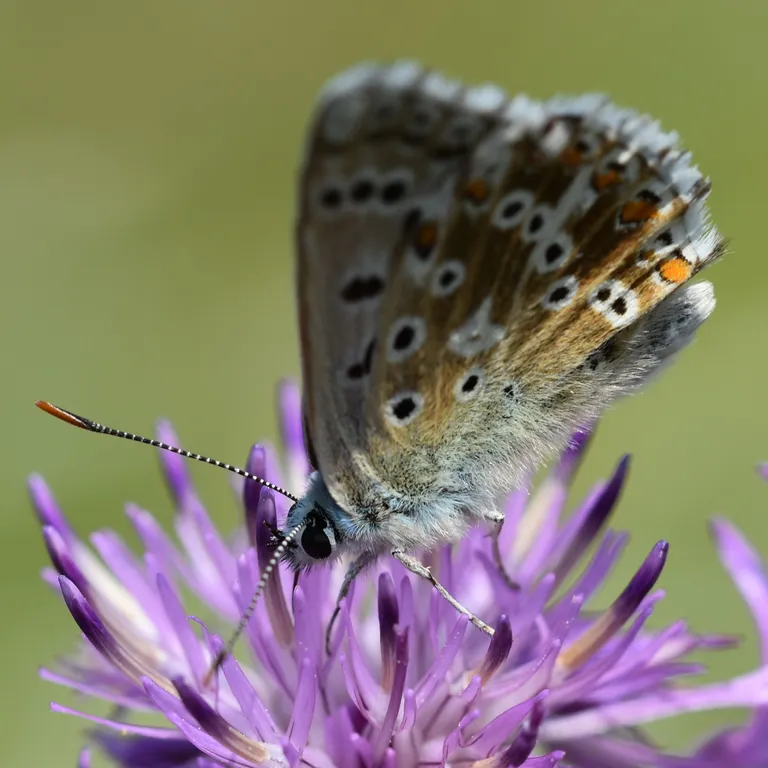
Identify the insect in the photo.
Lysandra coridon
